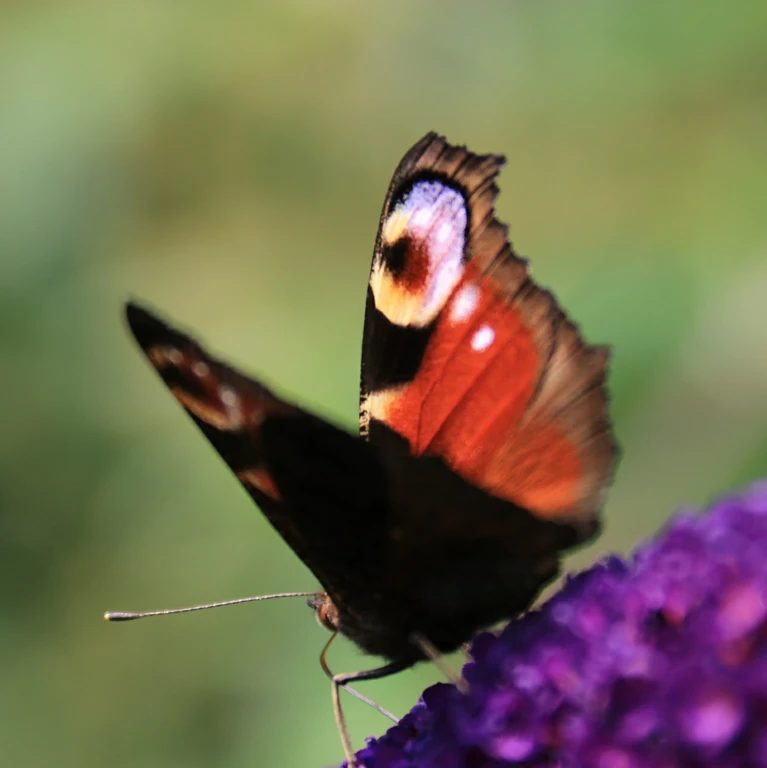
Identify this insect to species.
Aglais io
